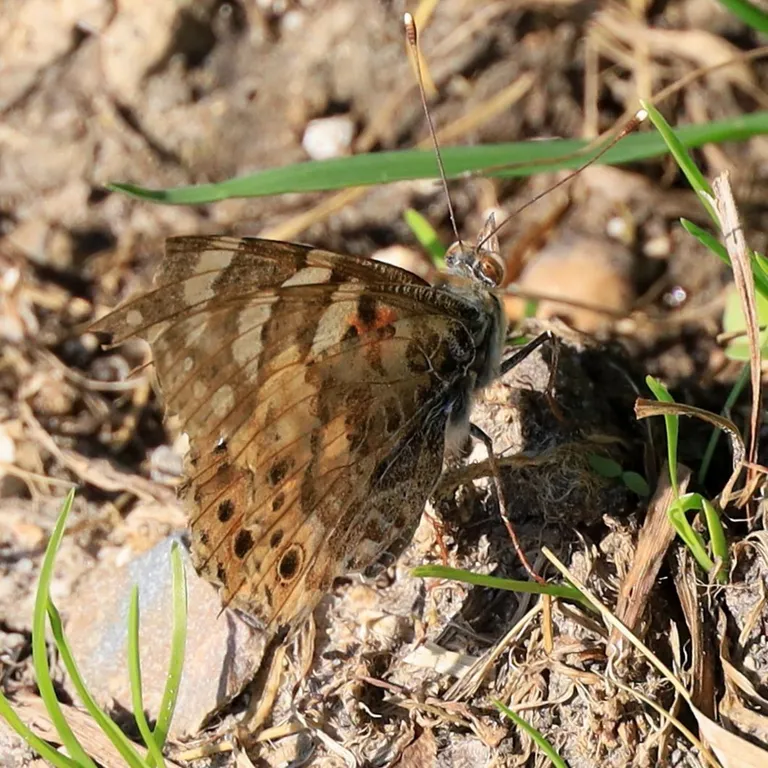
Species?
Vanessa cardui
